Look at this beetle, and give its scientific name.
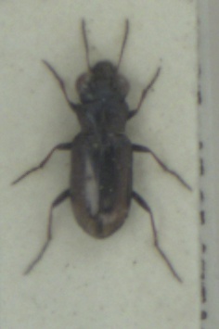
Notiophilus biguttatus
